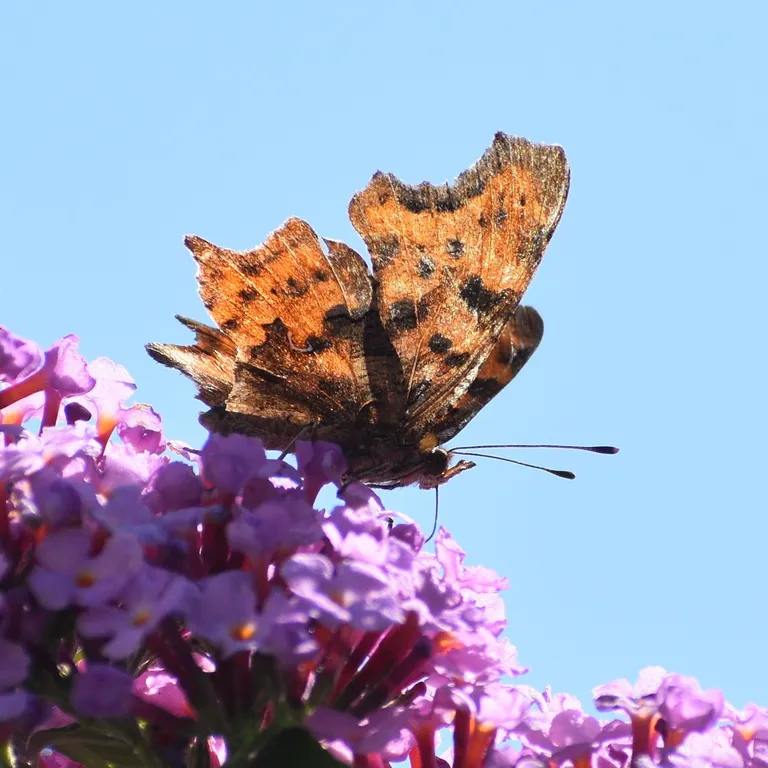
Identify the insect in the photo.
Polygonia c-album
